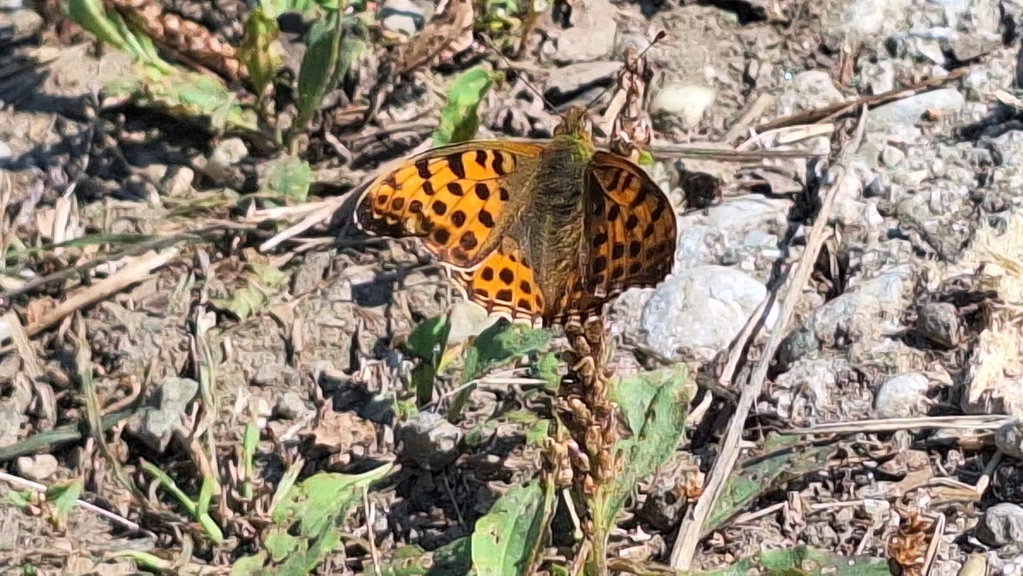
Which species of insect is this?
Issoria lathonia
